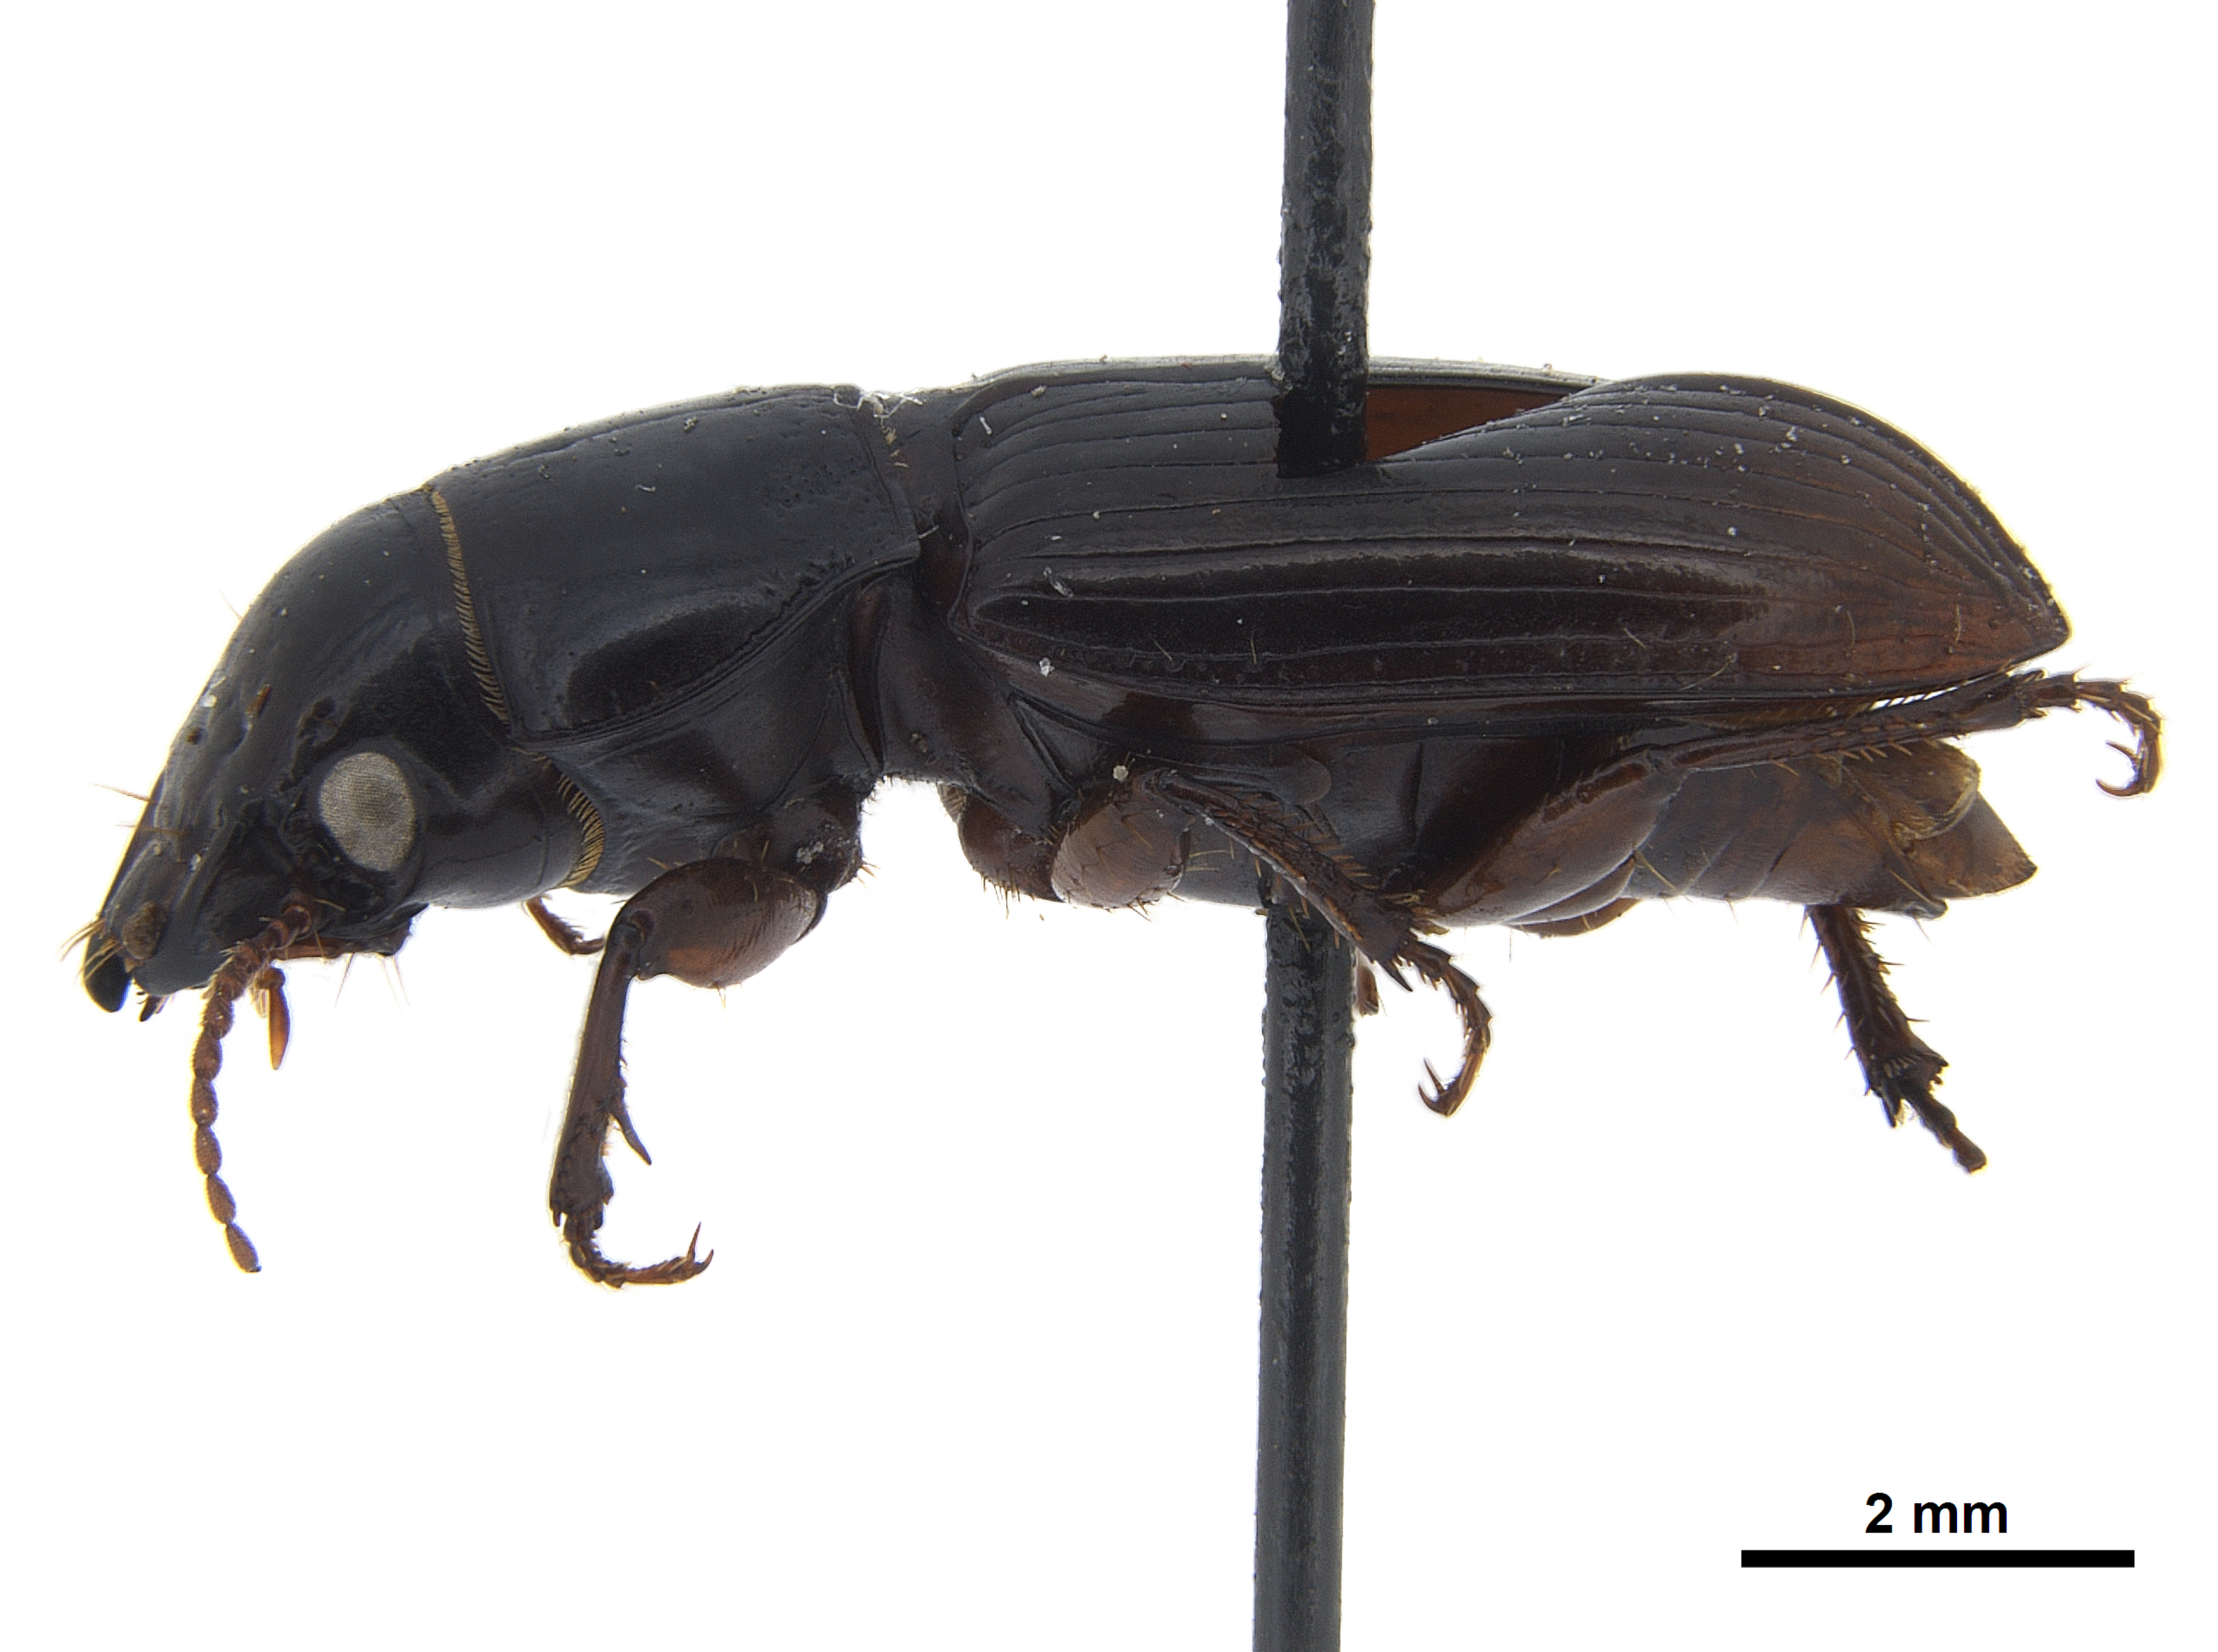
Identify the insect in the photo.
Cratacanthus dubius
